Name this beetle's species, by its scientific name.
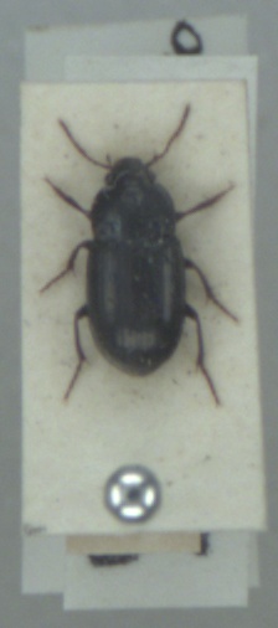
Amara infima
